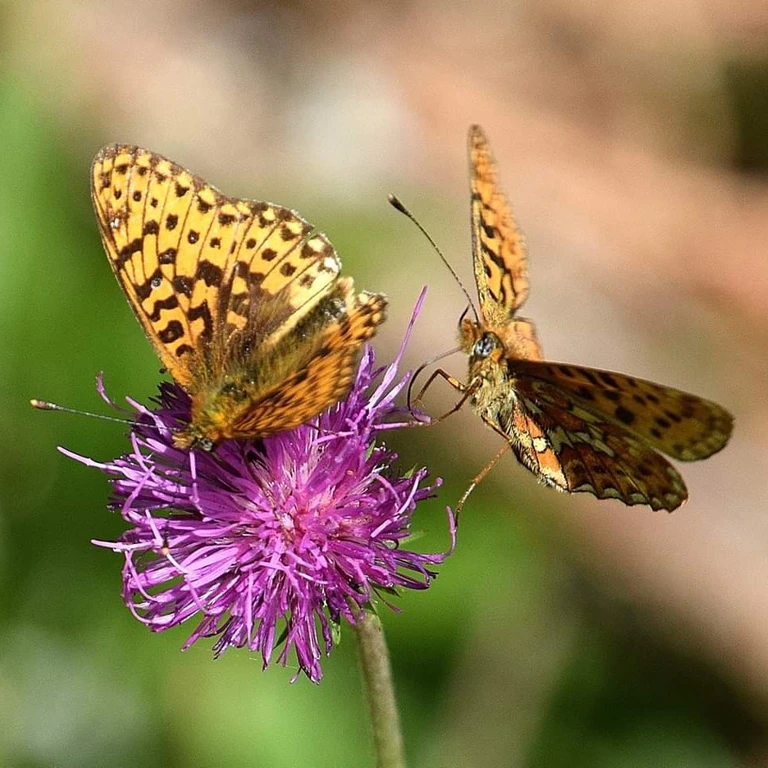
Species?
Boloria euphrosyne (also Clossiana euphrosyne)
